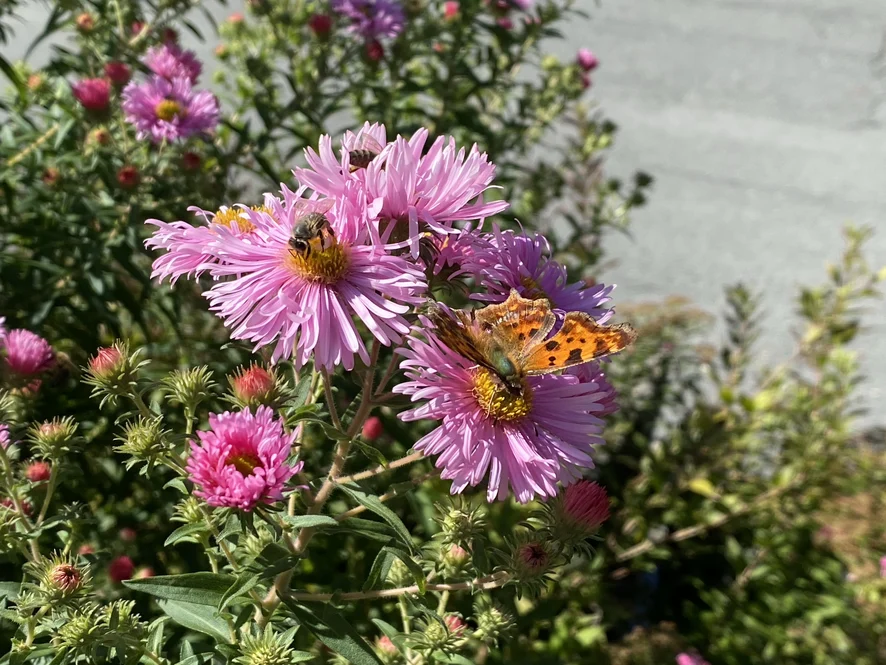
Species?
Polygonia c-album
